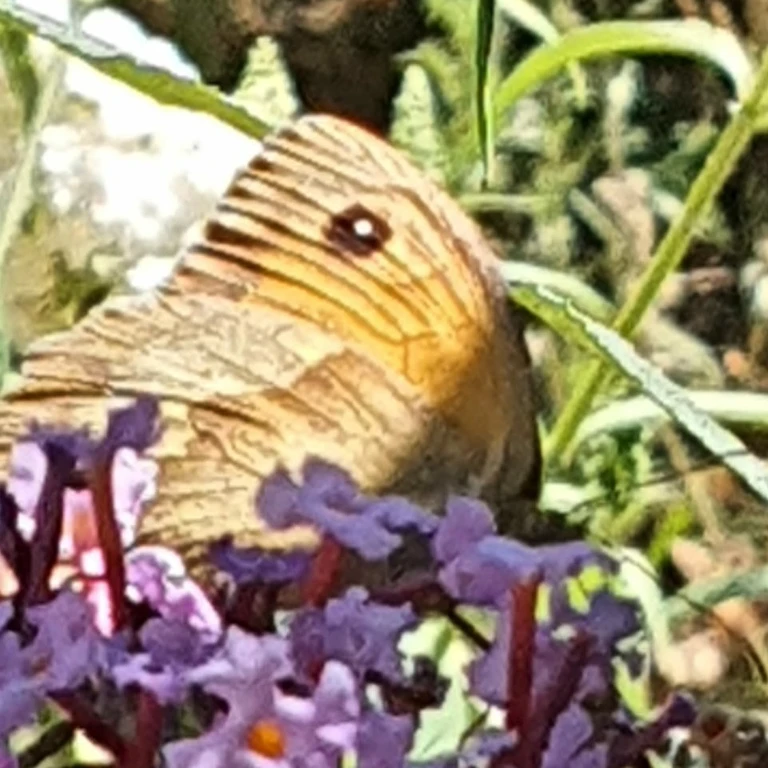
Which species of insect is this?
Maniola jurtina
